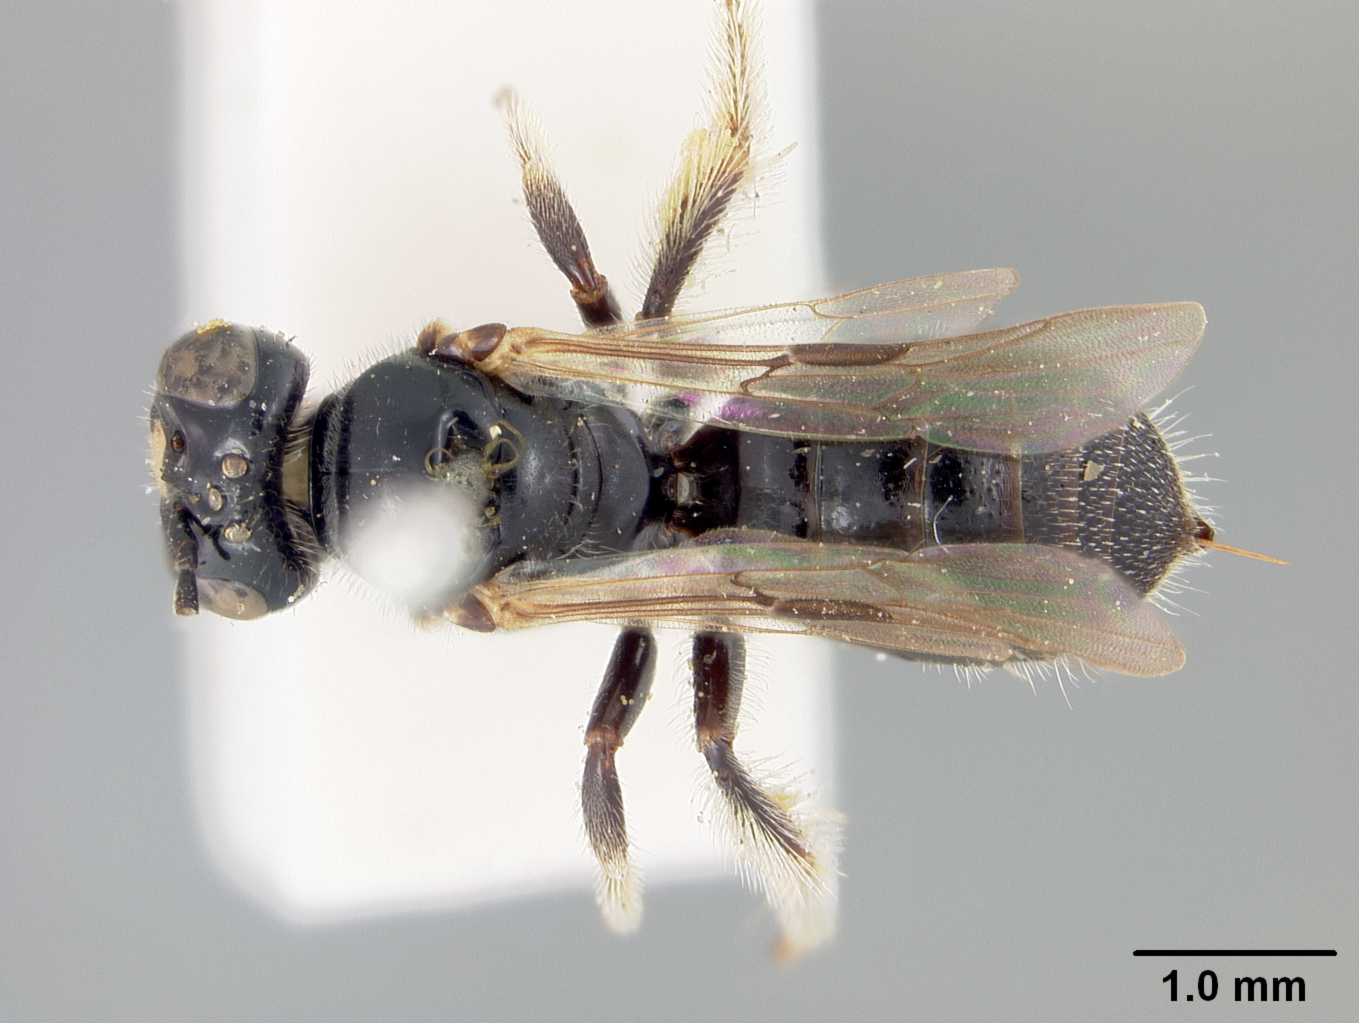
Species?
Exoneura botanica
